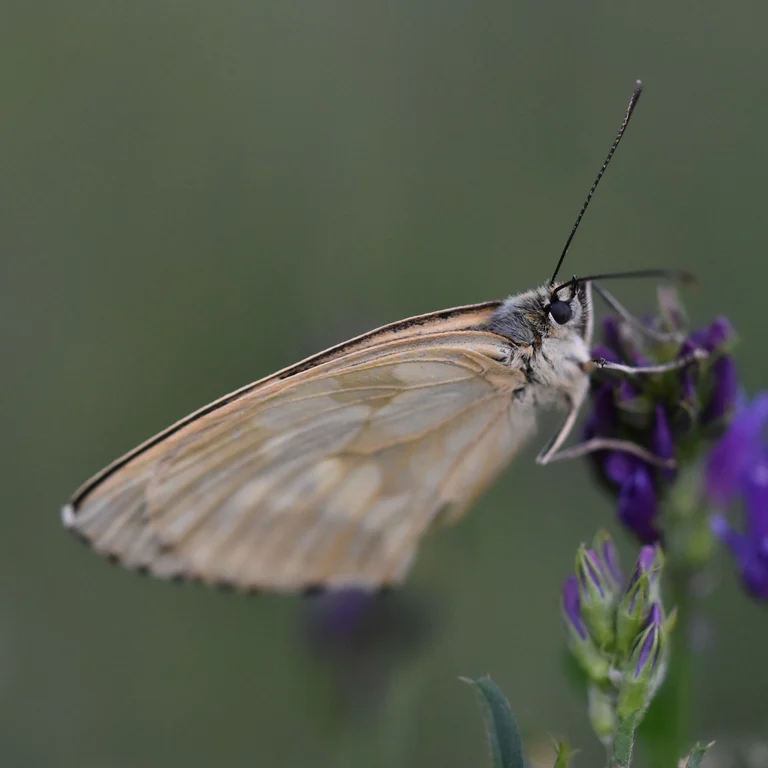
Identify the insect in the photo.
Melanargia galathea
